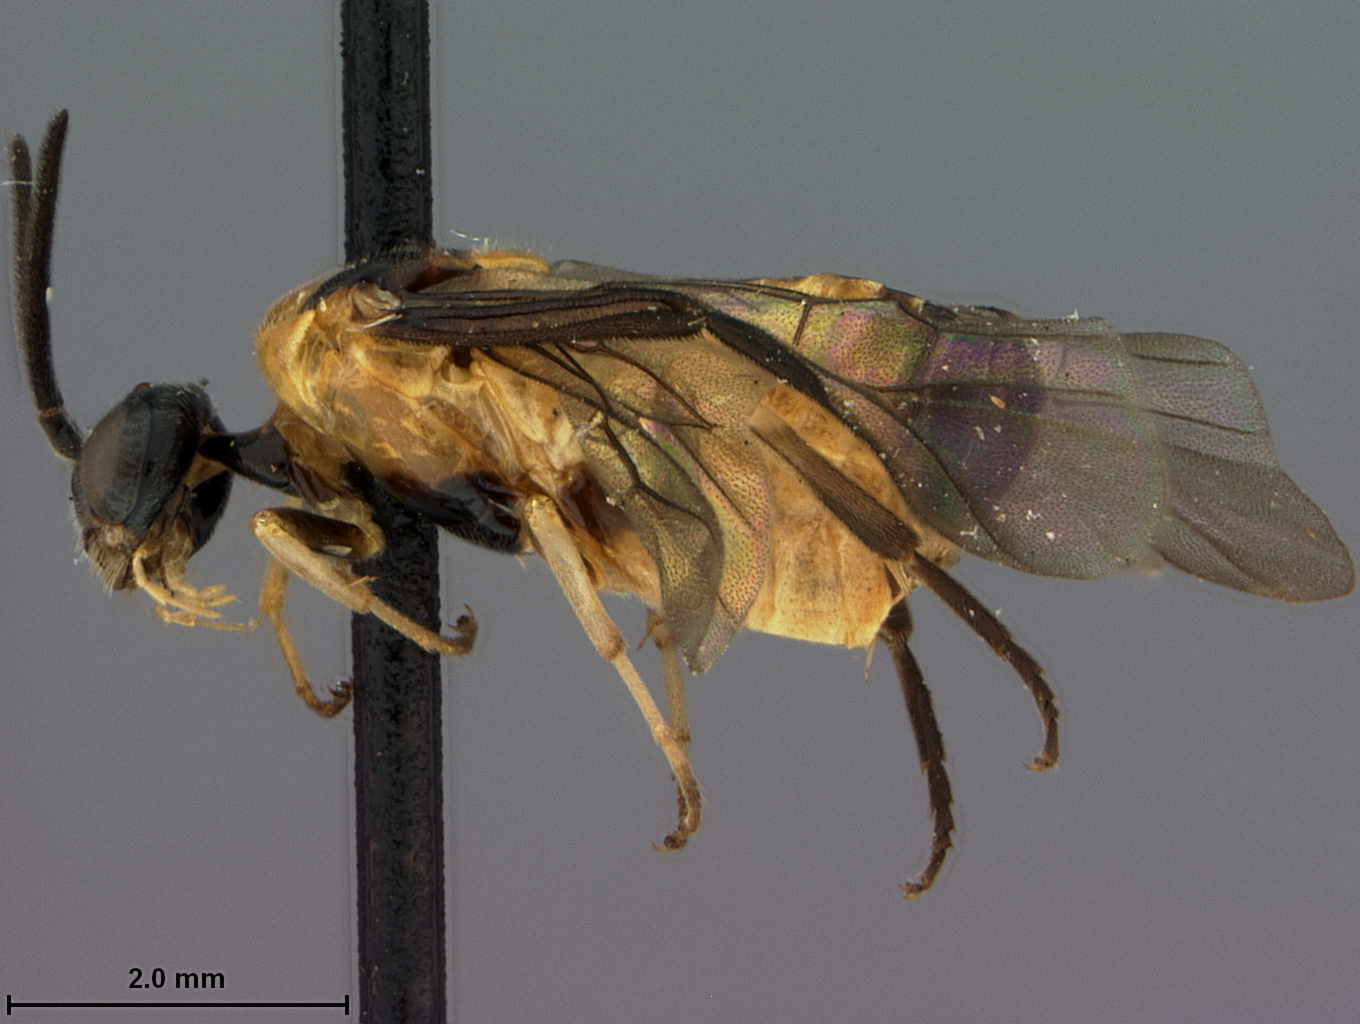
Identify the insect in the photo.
Sphacophilus apiculus
